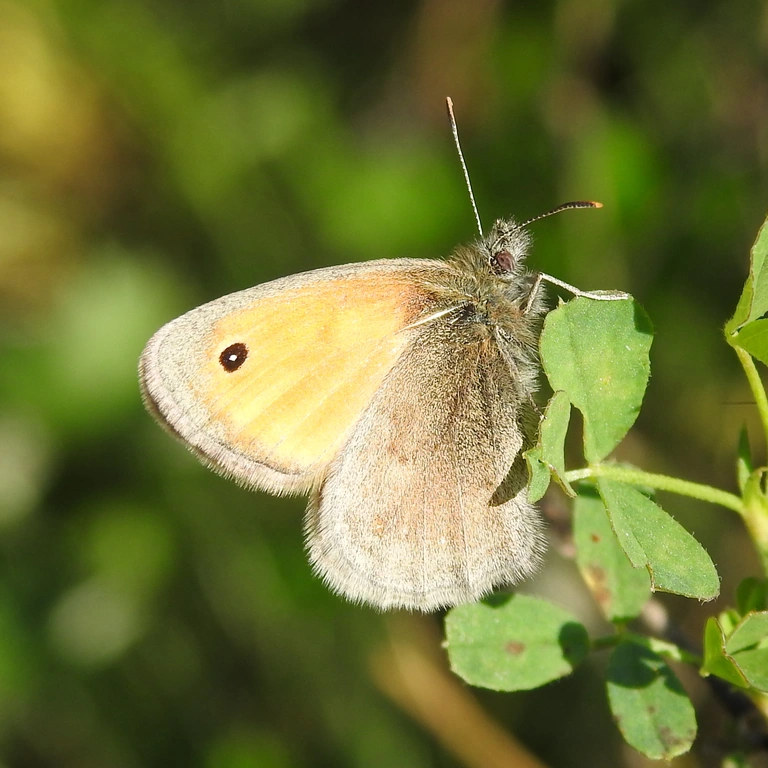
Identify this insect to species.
Coenonympha pamphilus
